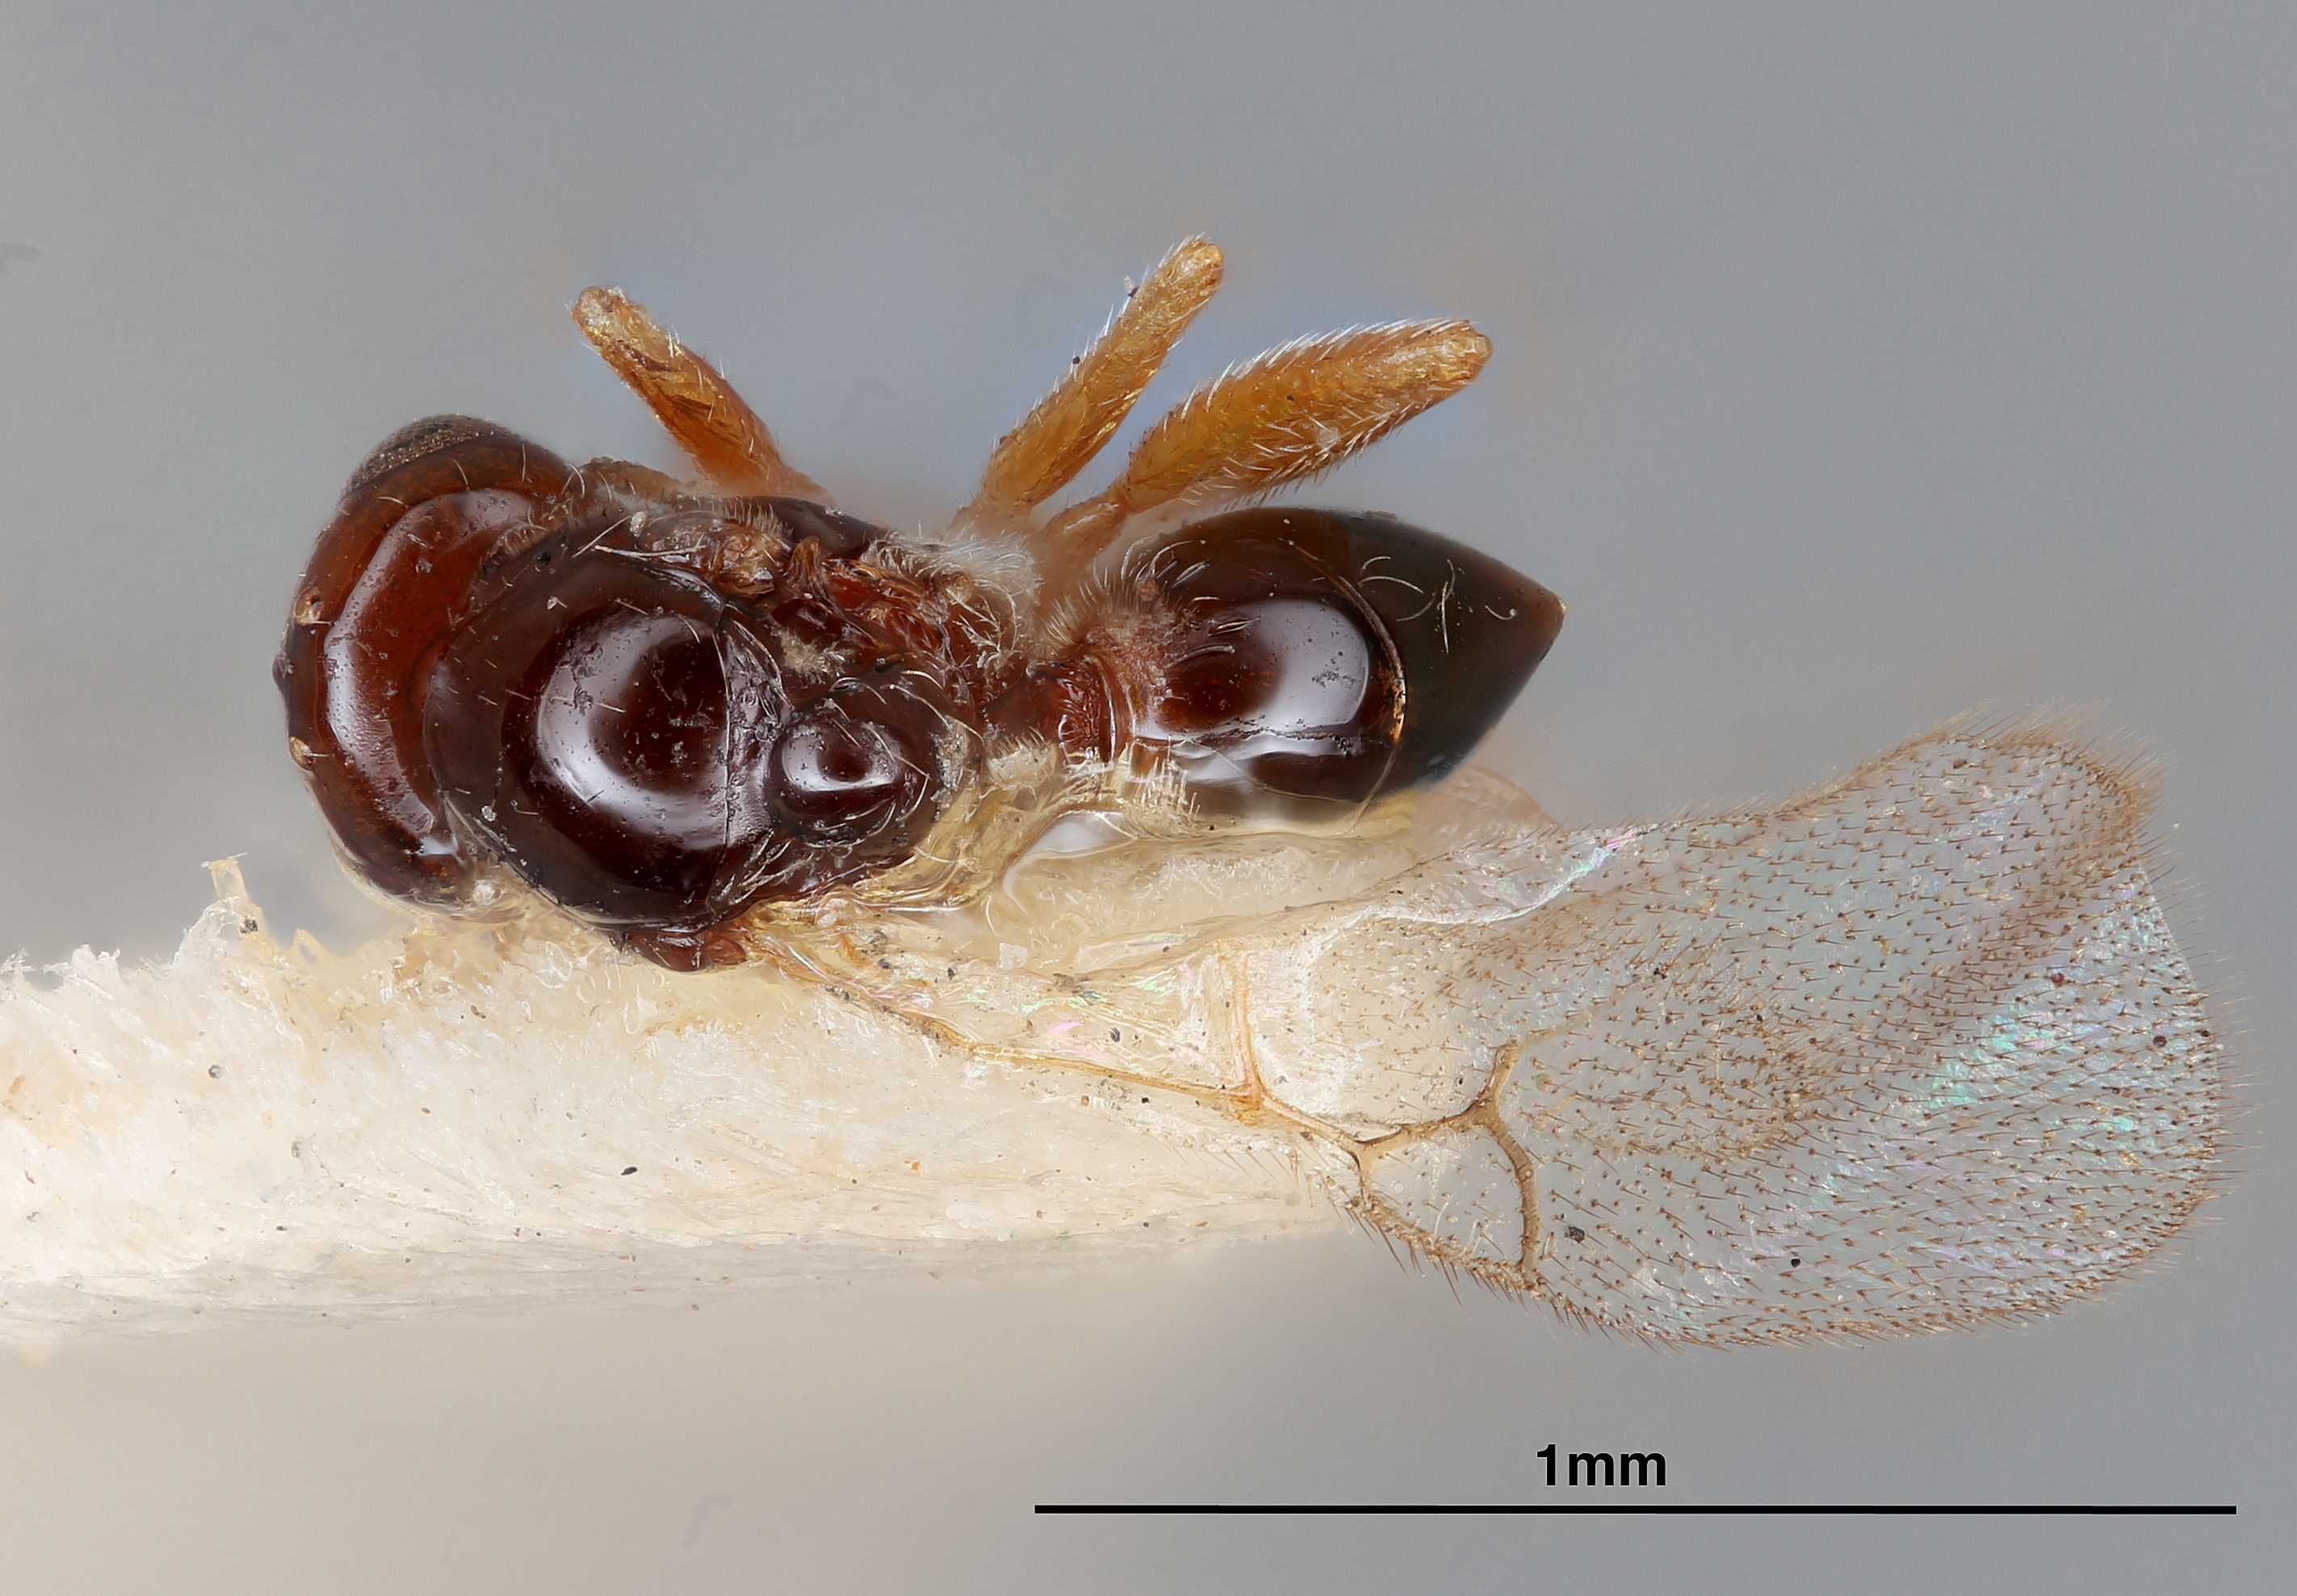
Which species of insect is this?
Alloxysta dicksoni
